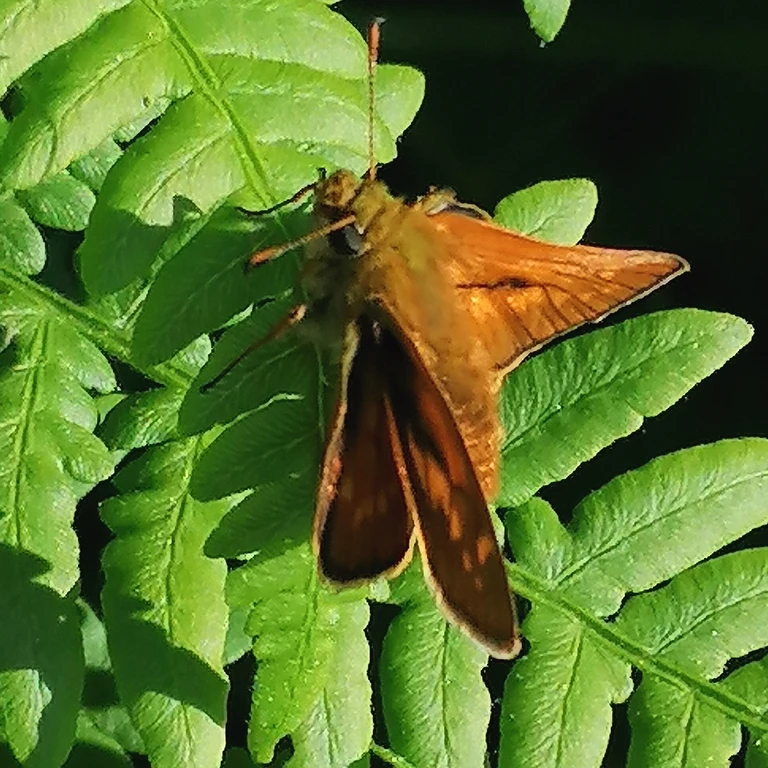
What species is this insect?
Ochlodes sylvanus (also Ochlodes venata)
